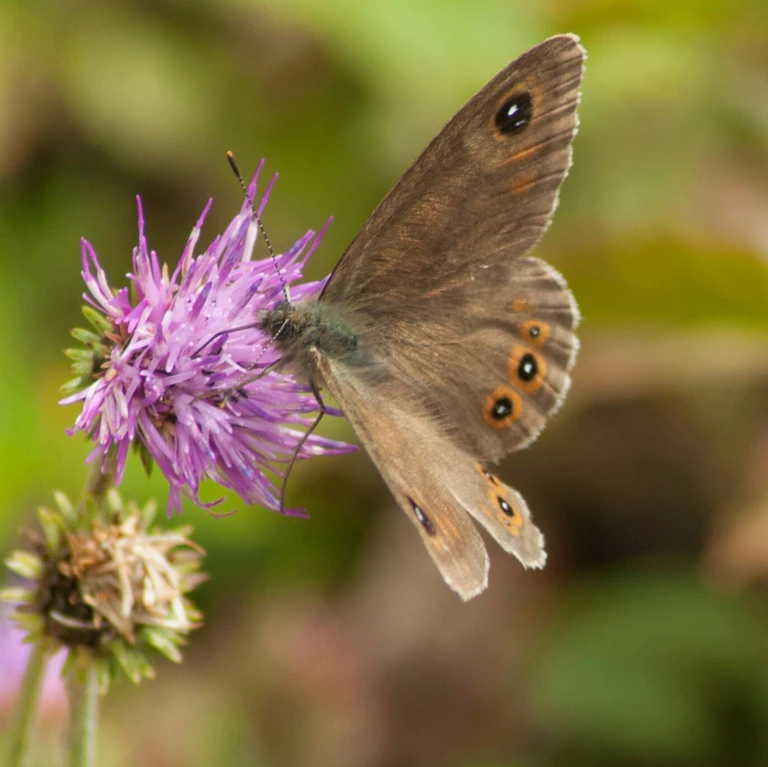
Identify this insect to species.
Lasiommata maera (also Pararge maera)
